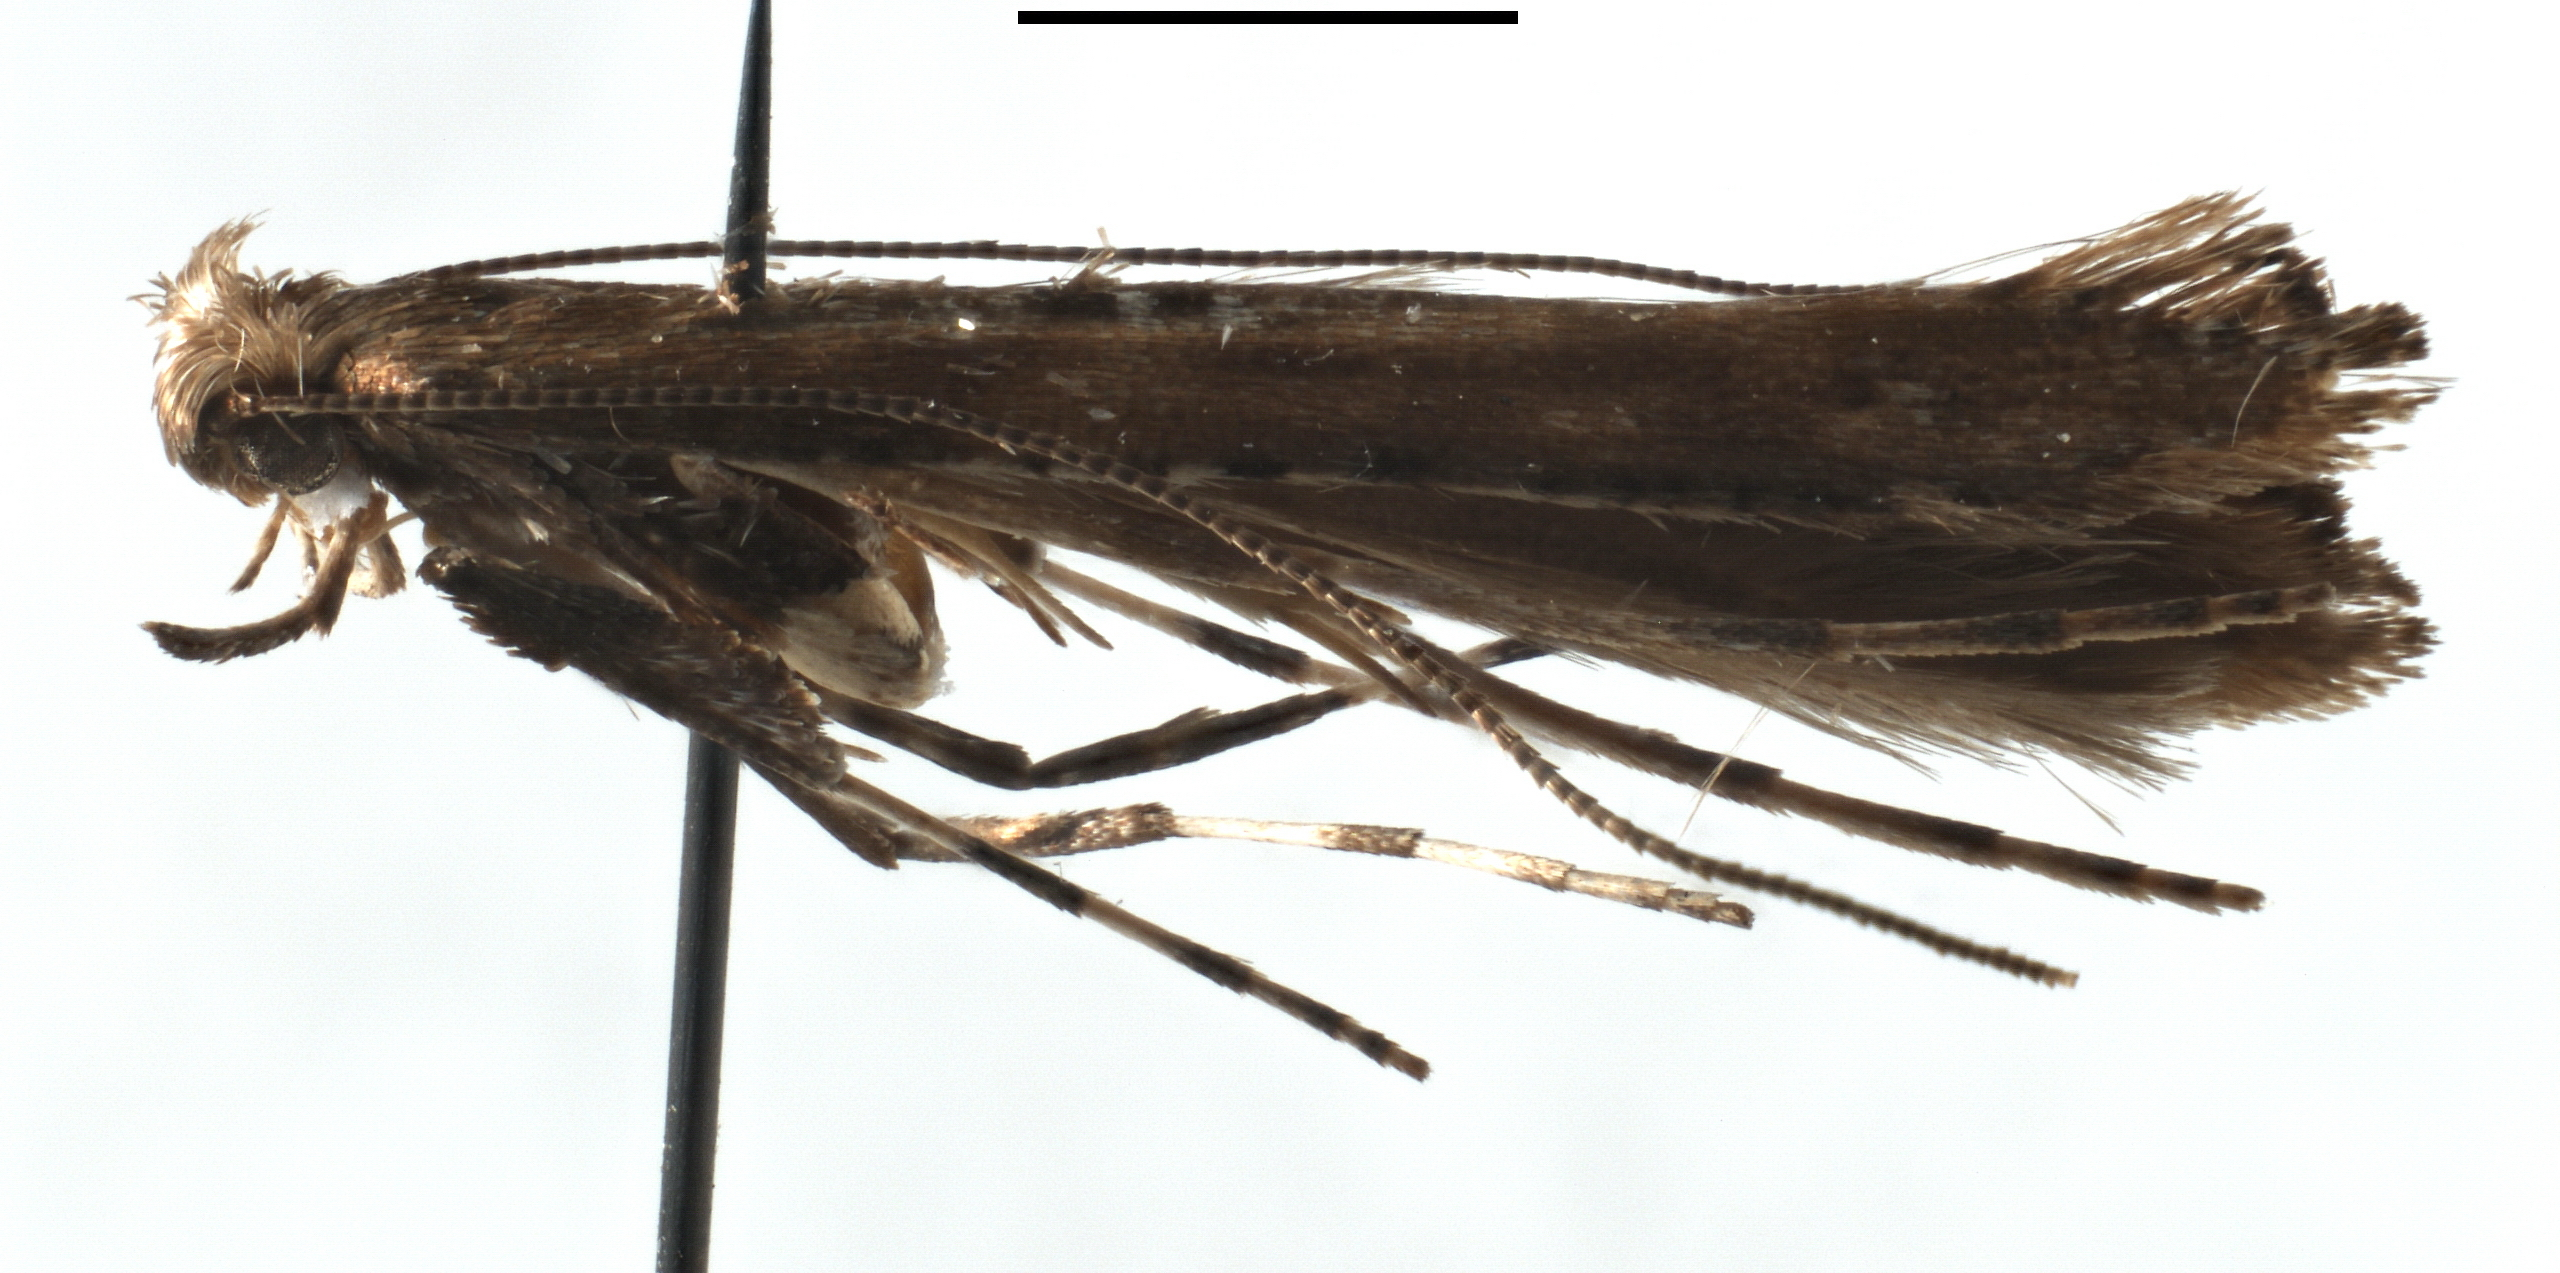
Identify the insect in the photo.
Caloptilia ferruginella
